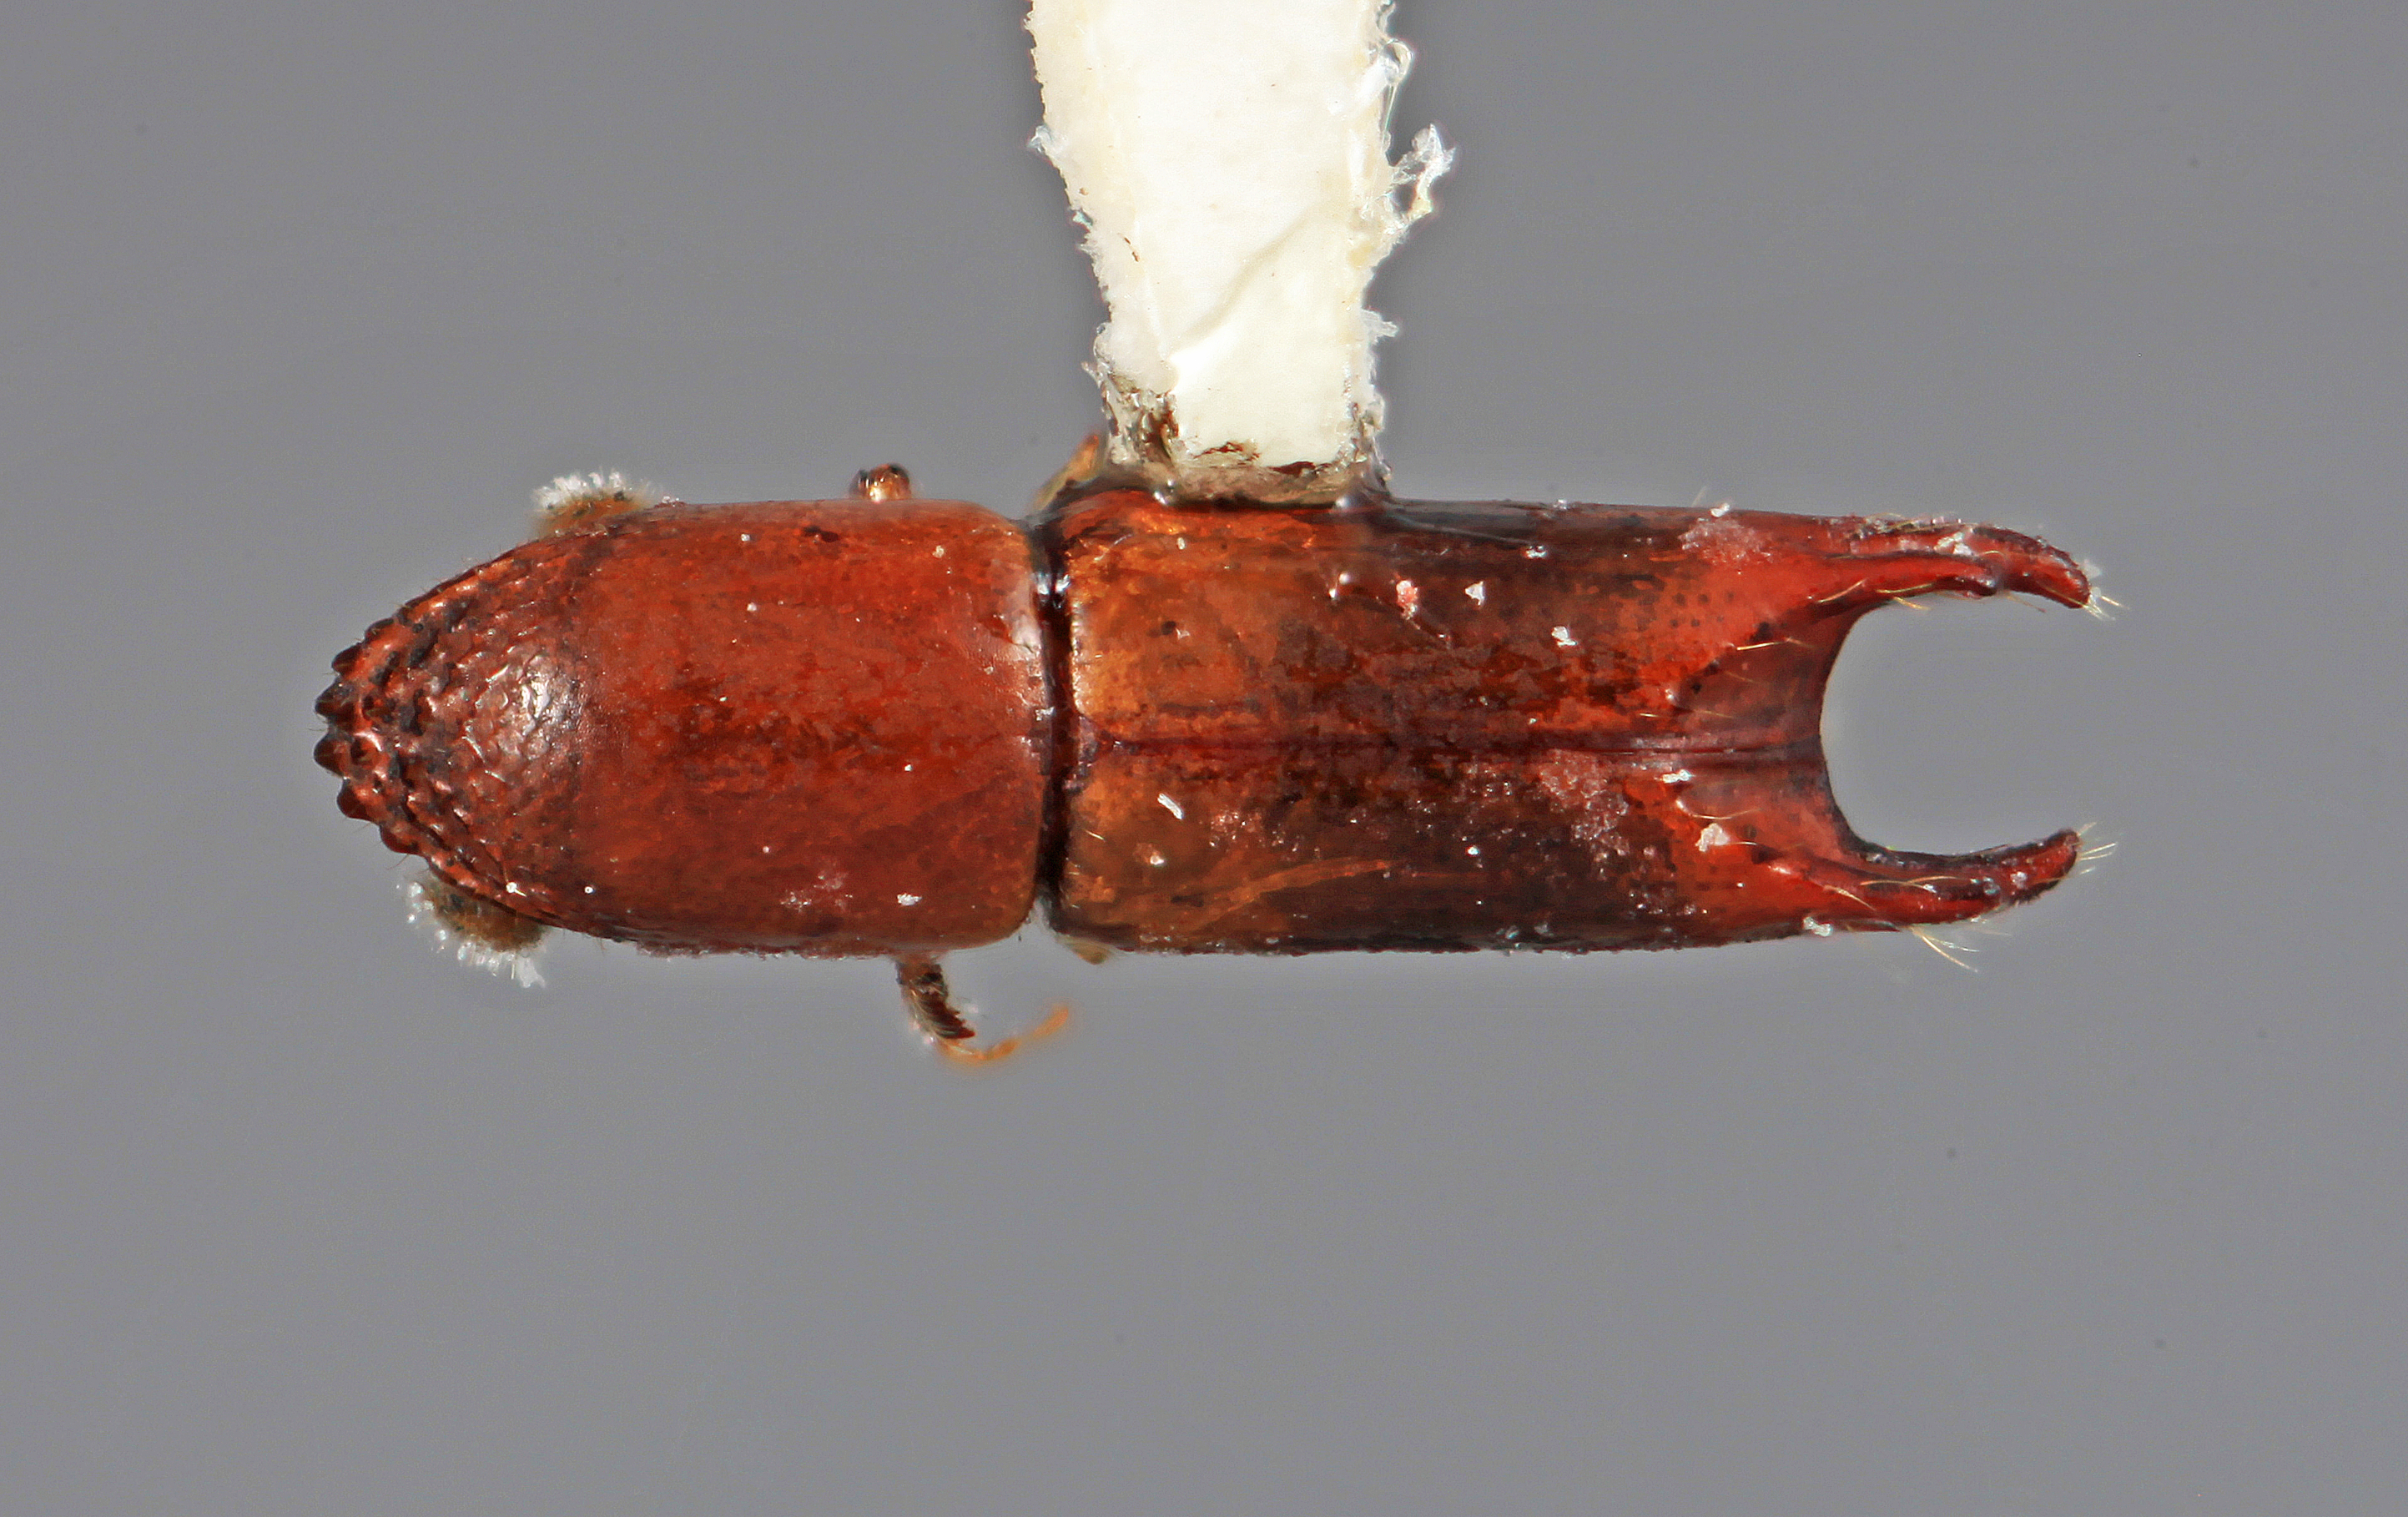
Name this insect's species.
Amphicranus spinosus
